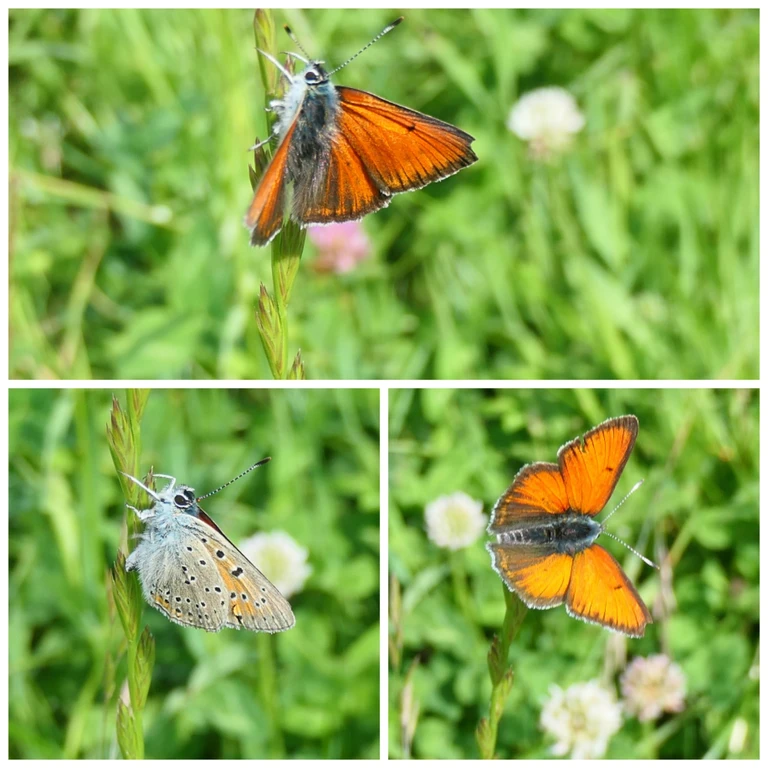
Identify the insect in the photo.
Lycaena hippothoe (also Palaeochrysophanus hippothoe)
